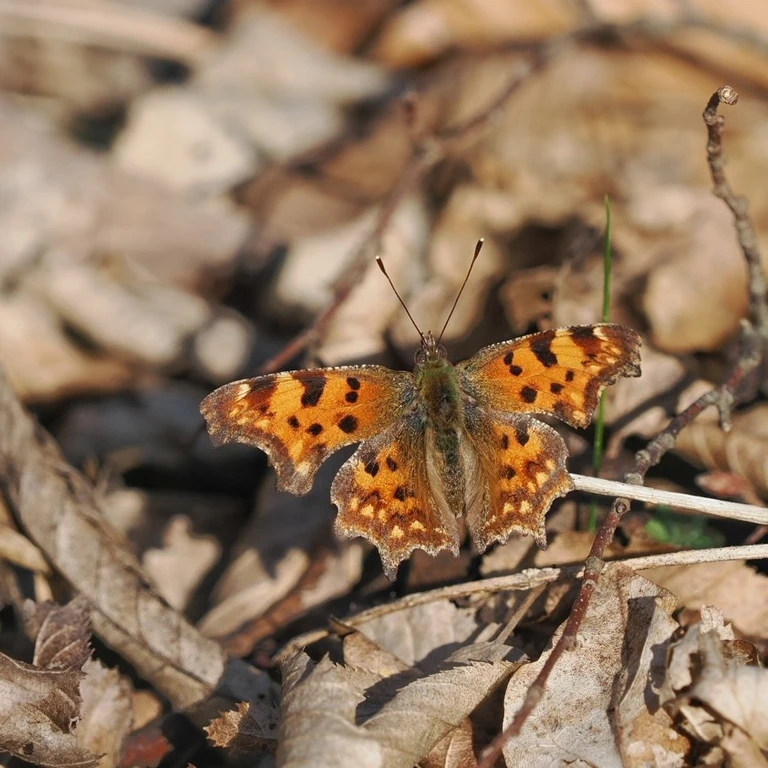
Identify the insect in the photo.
Polygonia c-album
